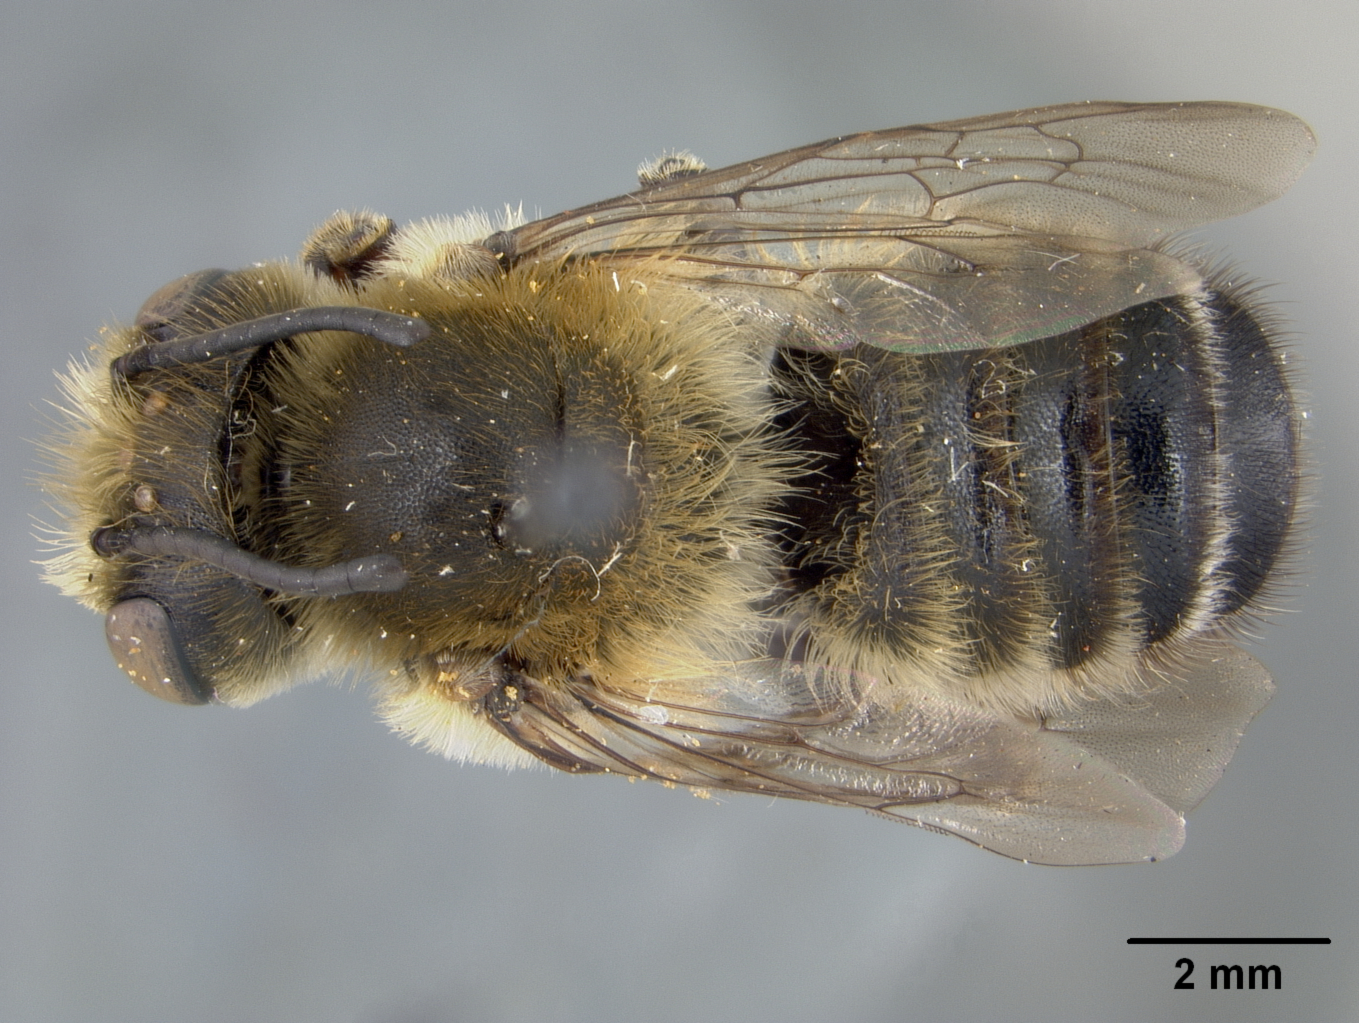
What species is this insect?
Megachile willughbiella
